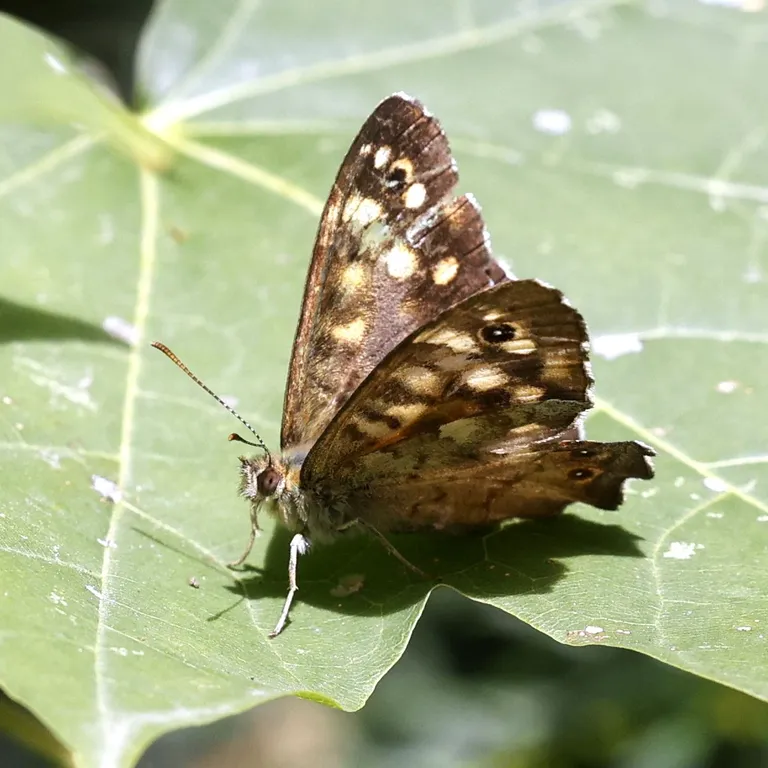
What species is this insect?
Pararge aegeria
